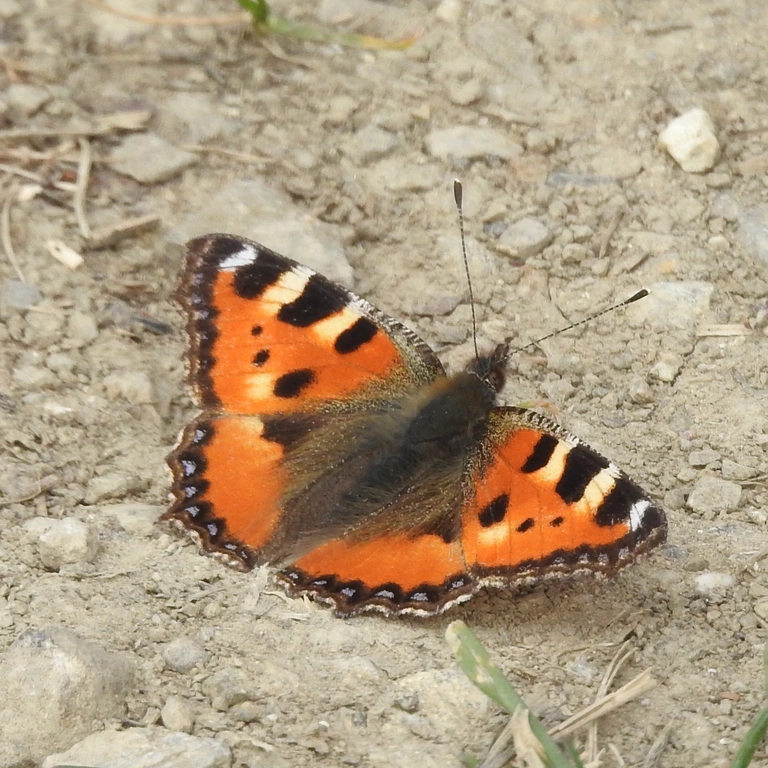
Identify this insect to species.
Aglais urticae
